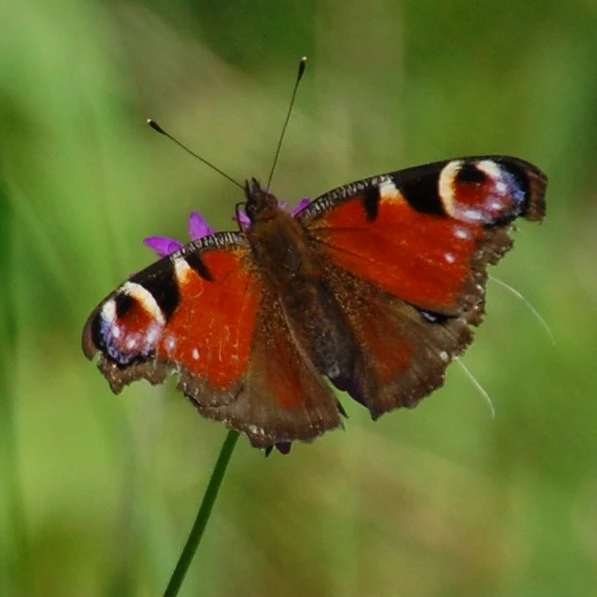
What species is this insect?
Aglais io
